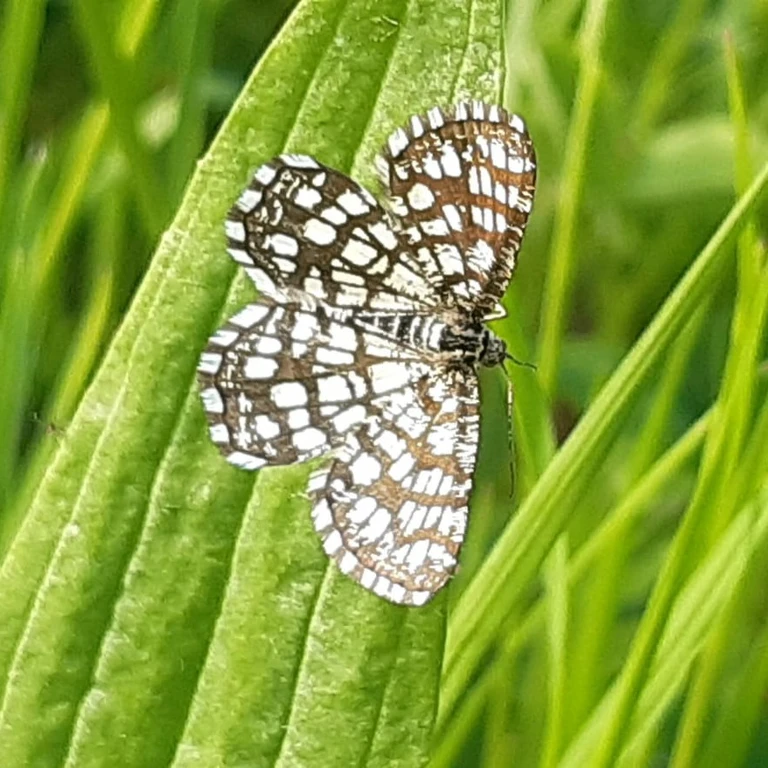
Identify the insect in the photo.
Chiasmia clathrata
